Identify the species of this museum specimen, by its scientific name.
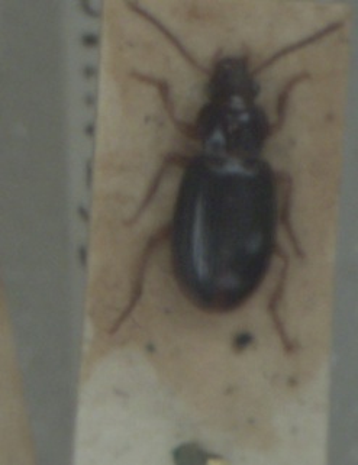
Bradycellus sharpi
